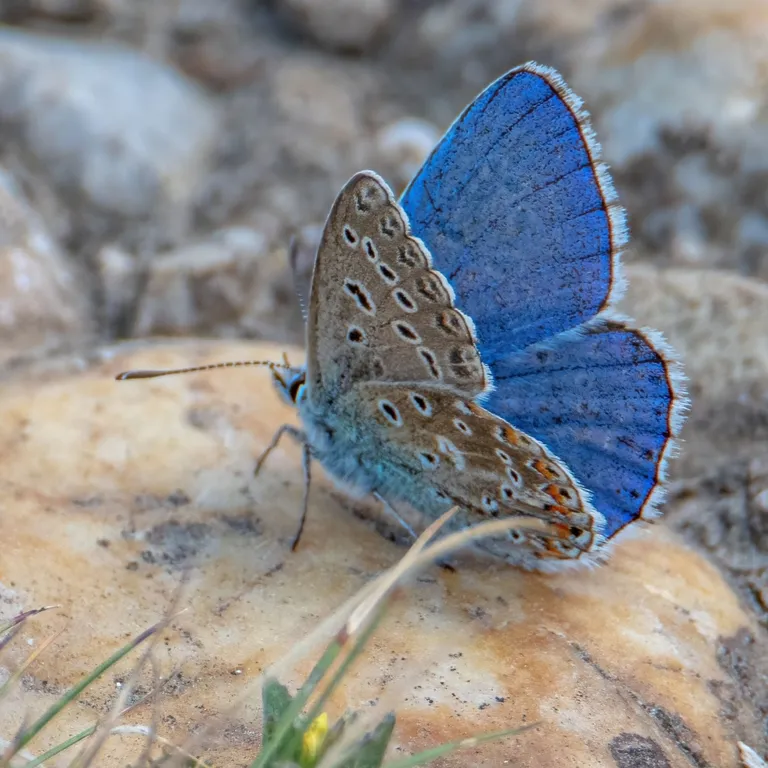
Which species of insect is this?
Lysandra bellargus
